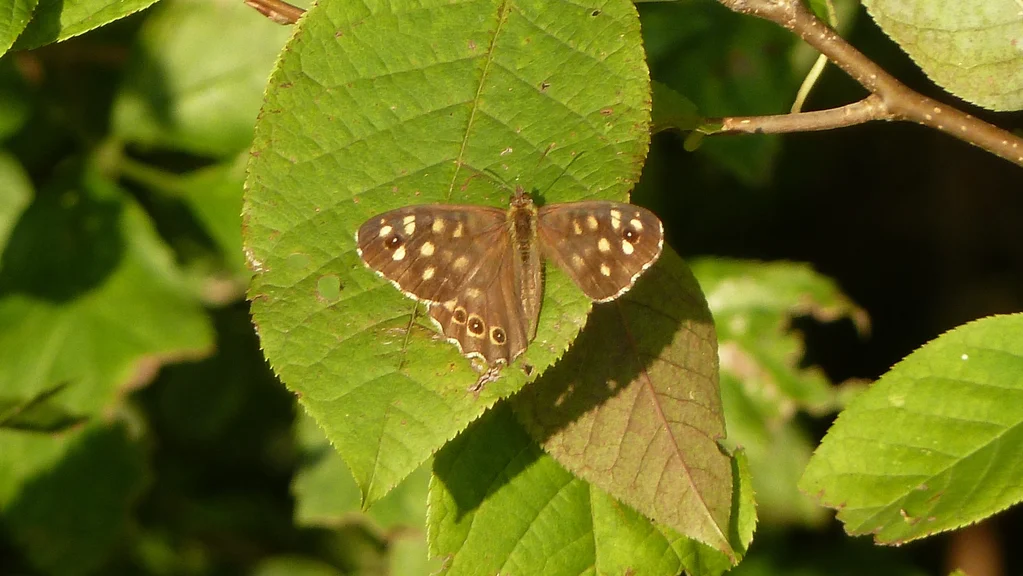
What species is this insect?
Pararge aegeria
